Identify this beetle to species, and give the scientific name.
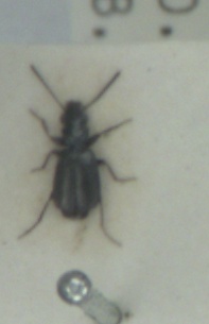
Syntomus foveatus
